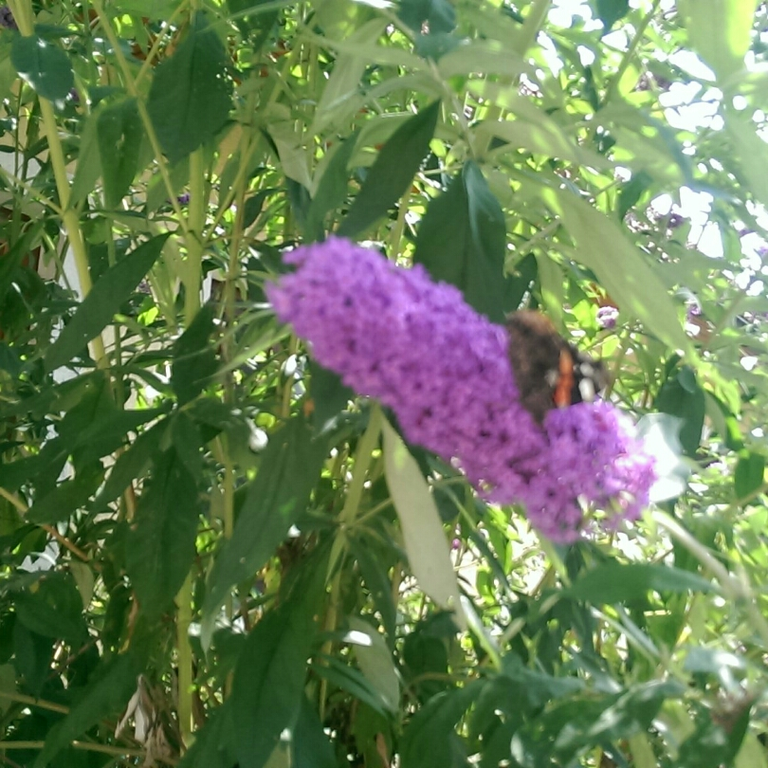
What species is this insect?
Vanessa atalanta
